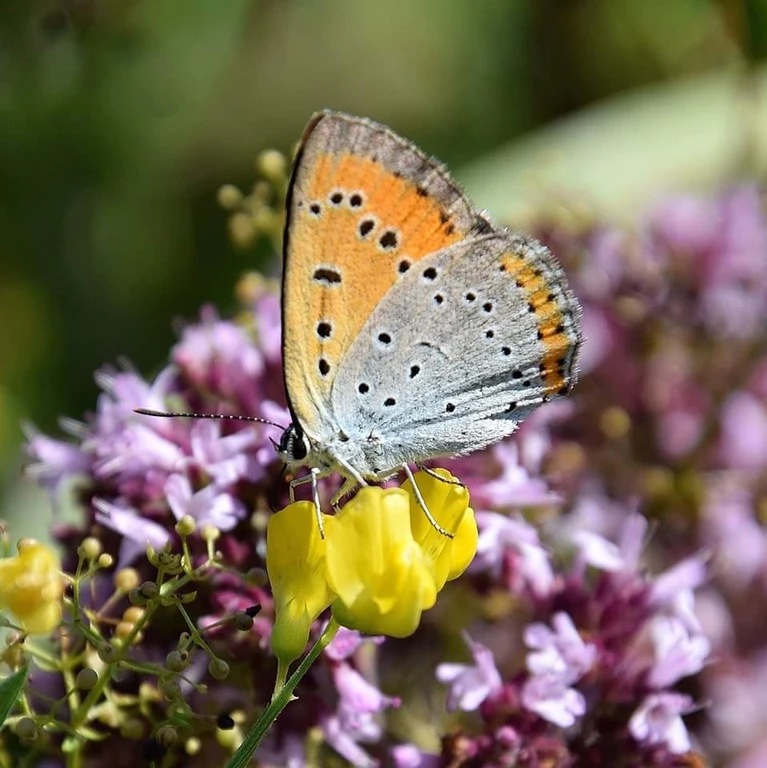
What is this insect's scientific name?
Lycaena dispar
